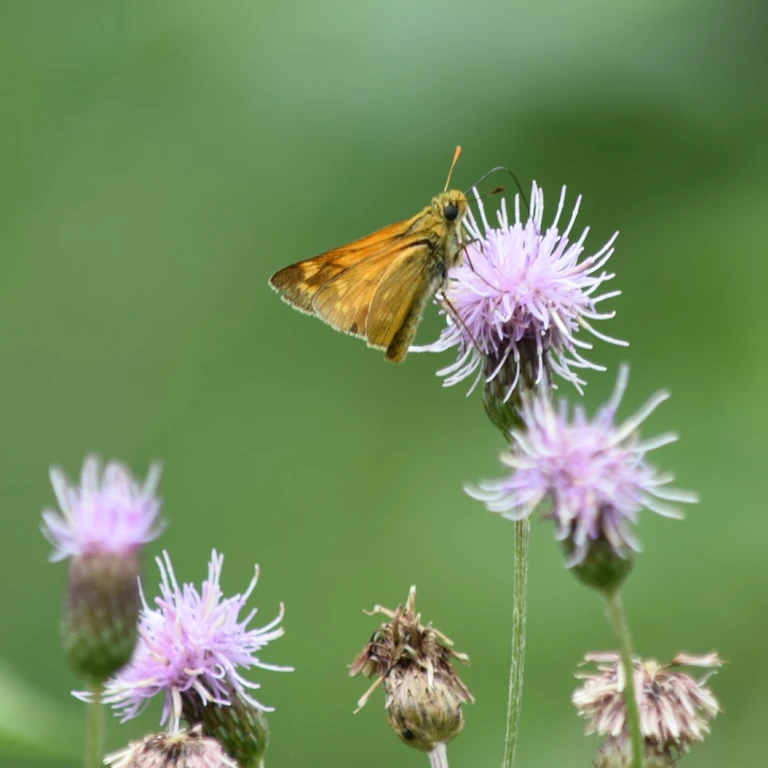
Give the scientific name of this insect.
Ochlodes sylvanus (also Ochlodes venata)
